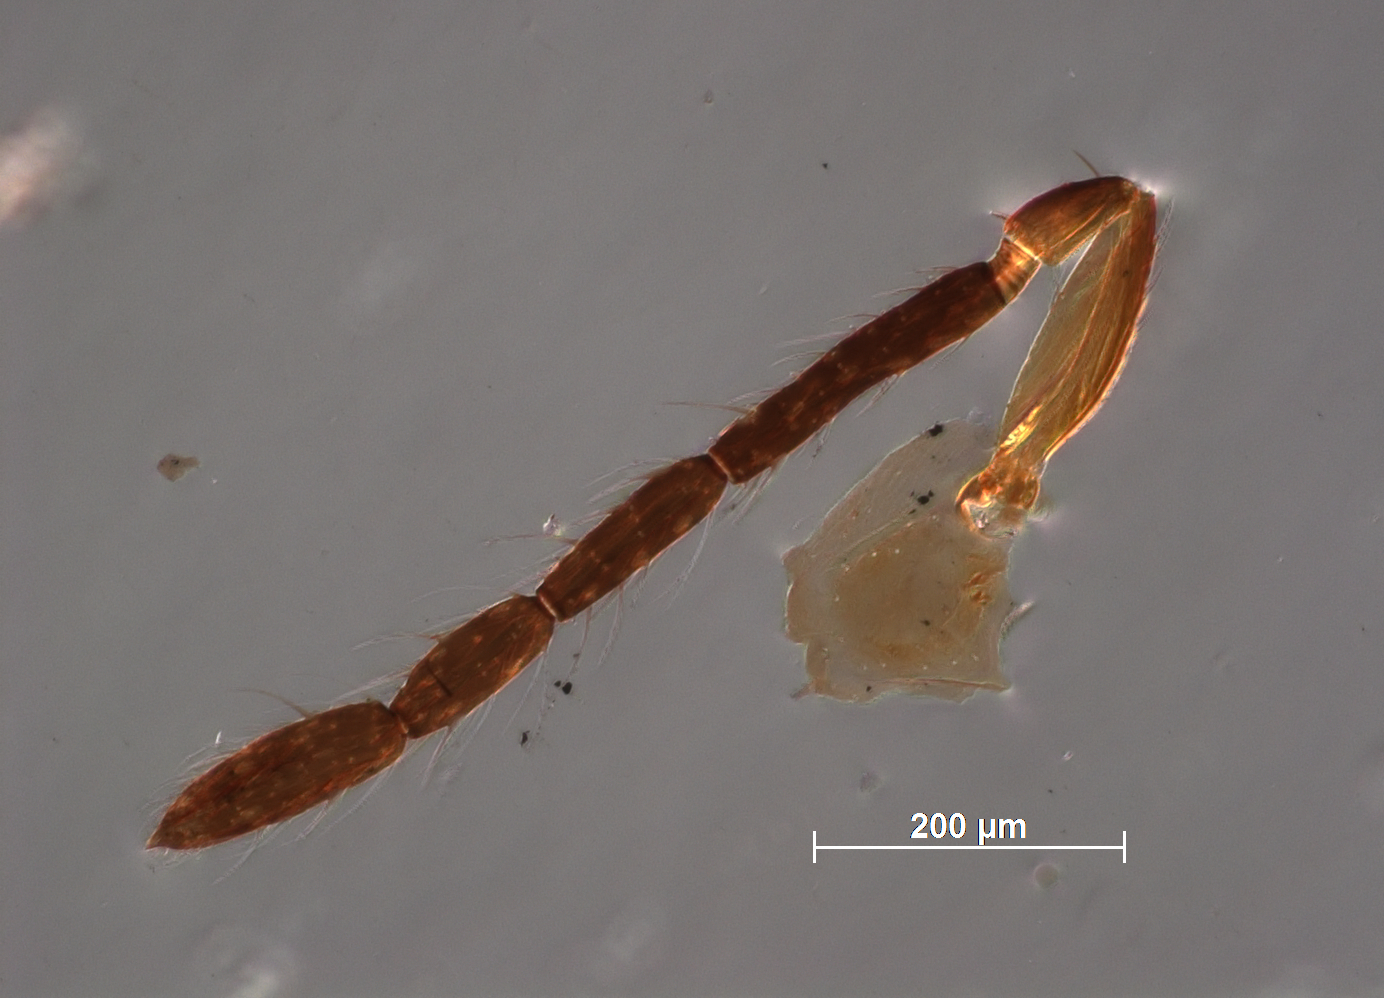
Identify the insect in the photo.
Tetrastichus tritrichia
